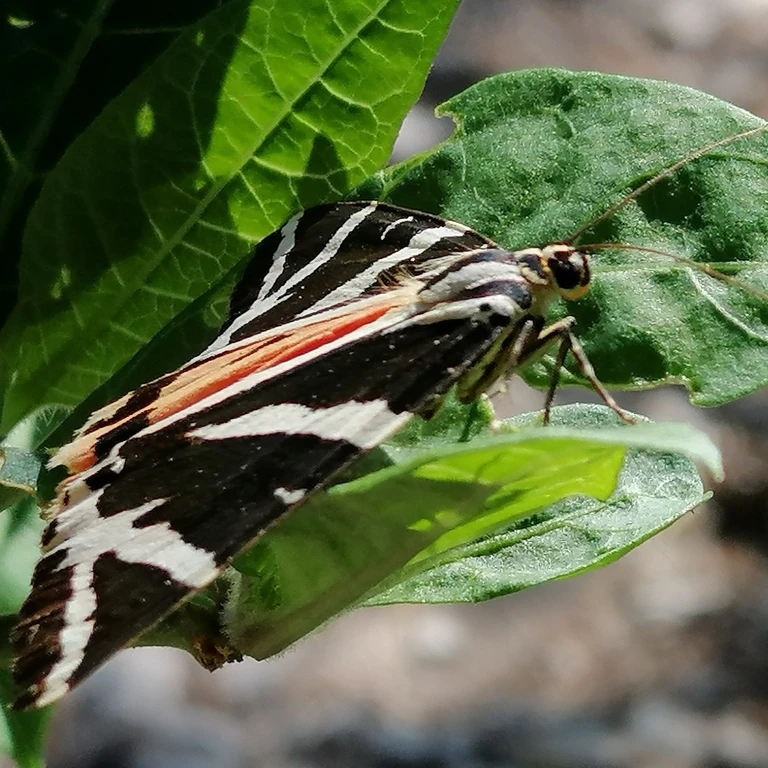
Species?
Euplagia quadripunctaria
